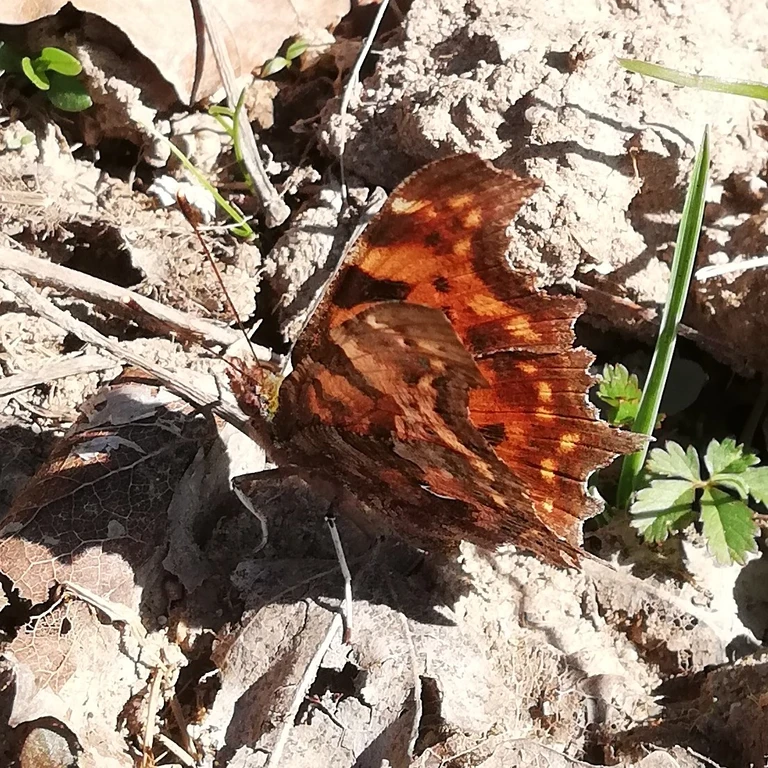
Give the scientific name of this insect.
Polygonia c-album
